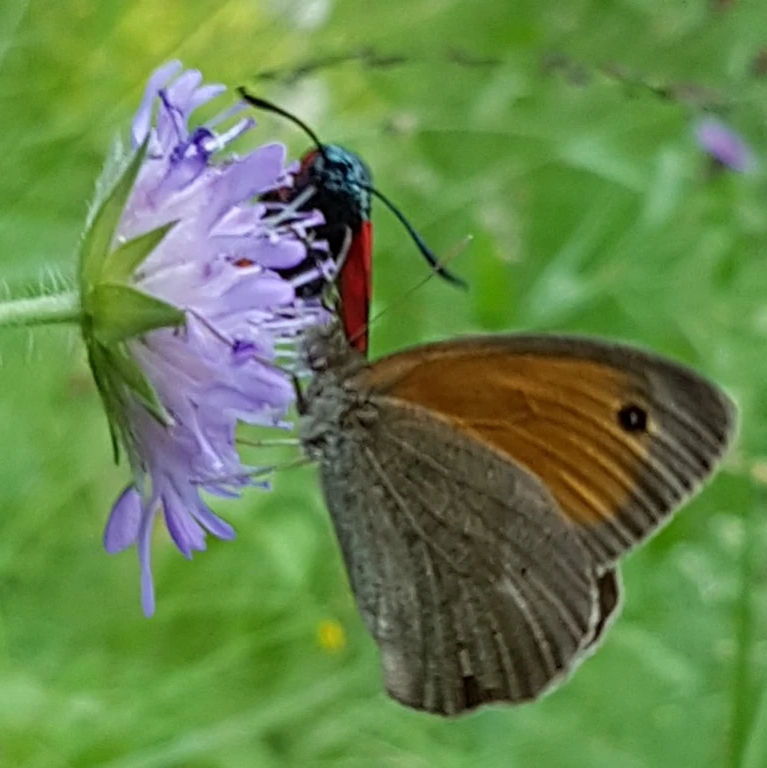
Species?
Maniola jurtina
